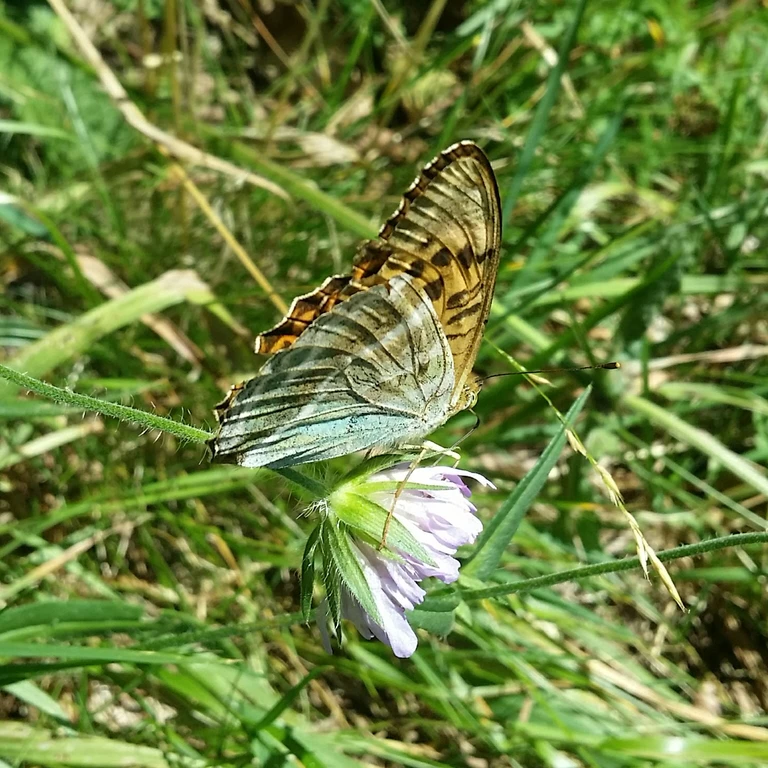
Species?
Argynnis paphia
